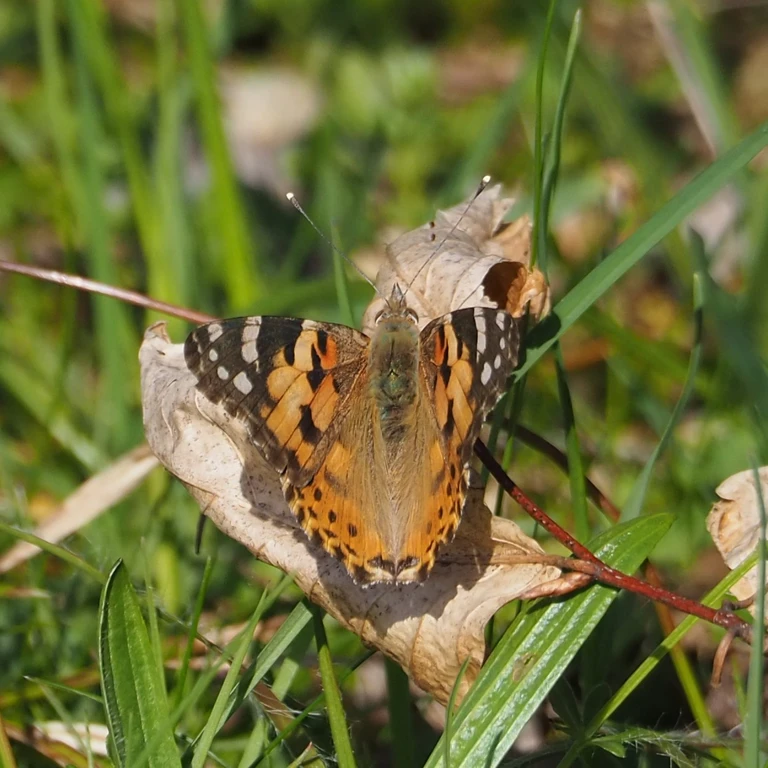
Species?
Vanessa cardui
